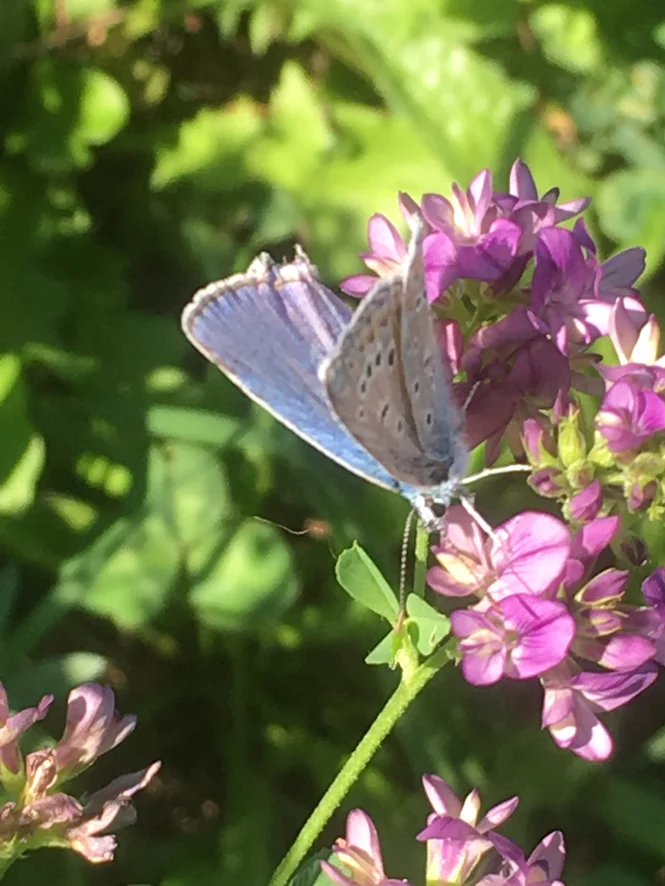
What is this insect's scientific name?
Polyommatus icarus
